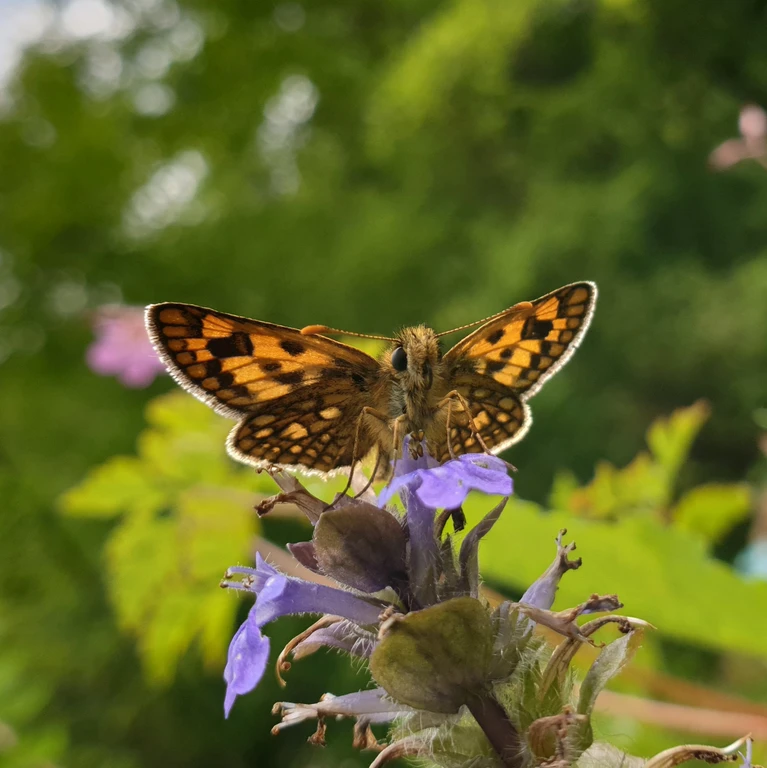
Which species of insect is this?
Carterocephalus palaemon
